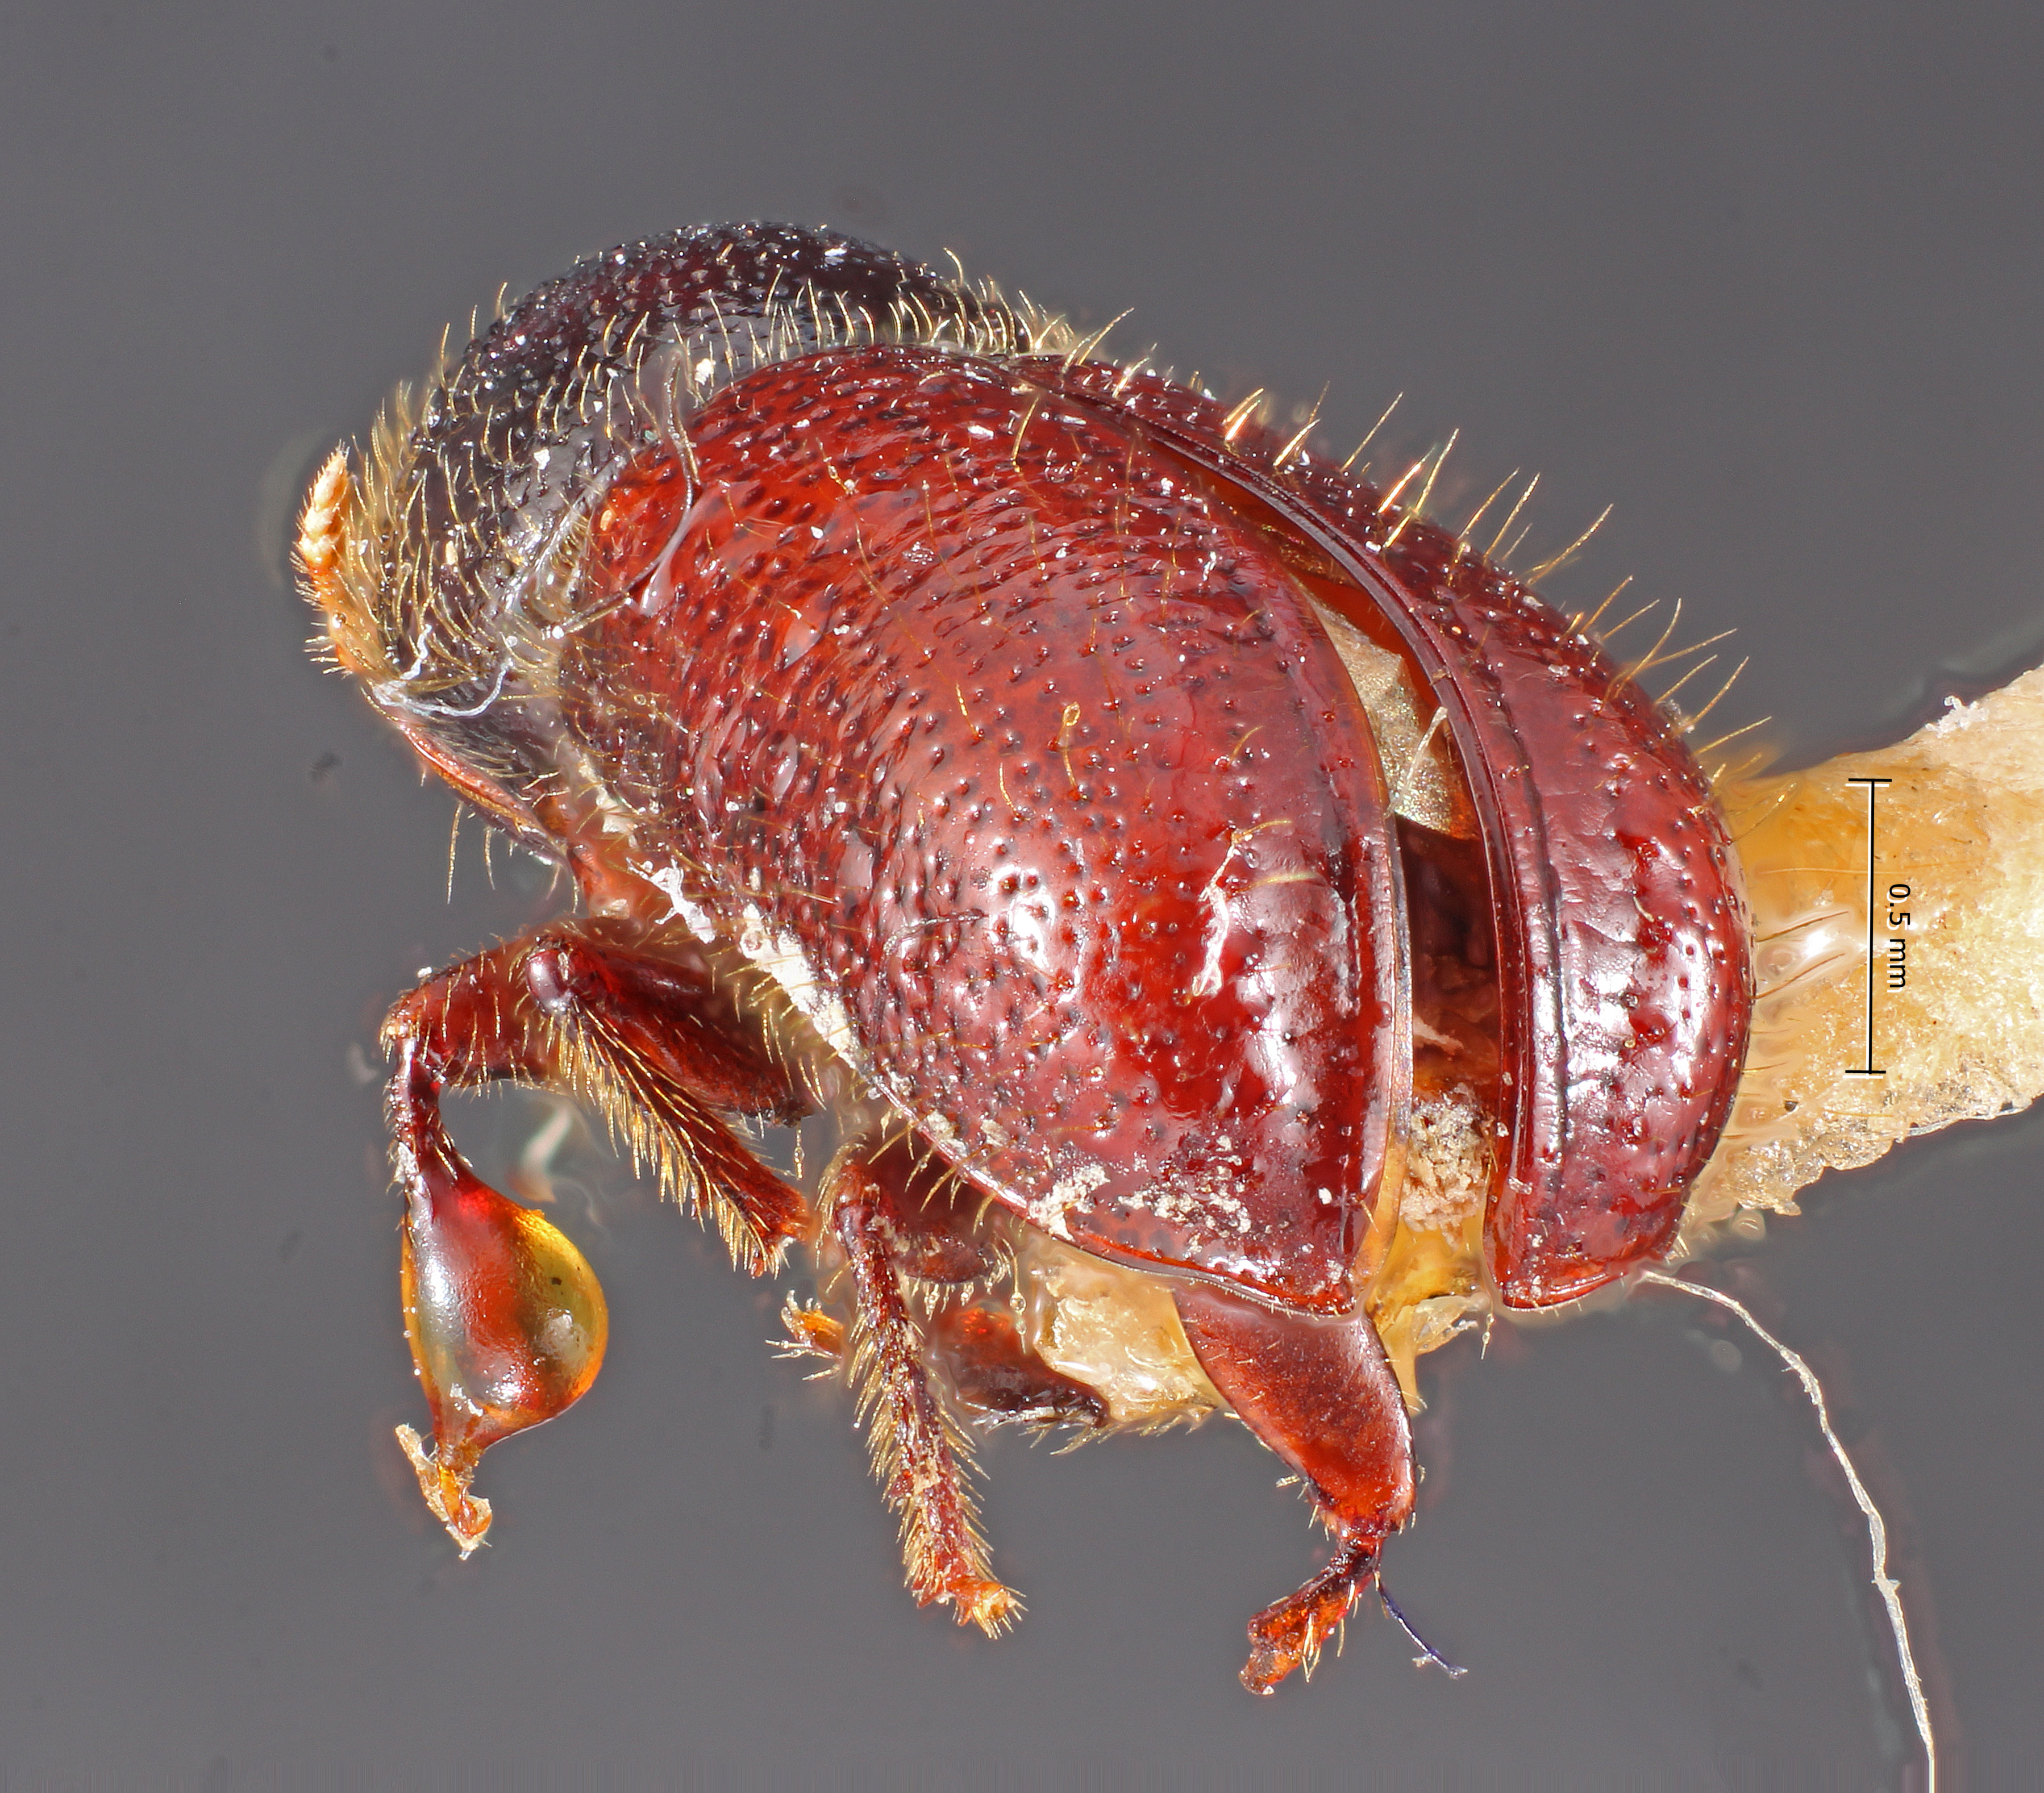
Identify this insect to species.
Conophthorus ponderosae
